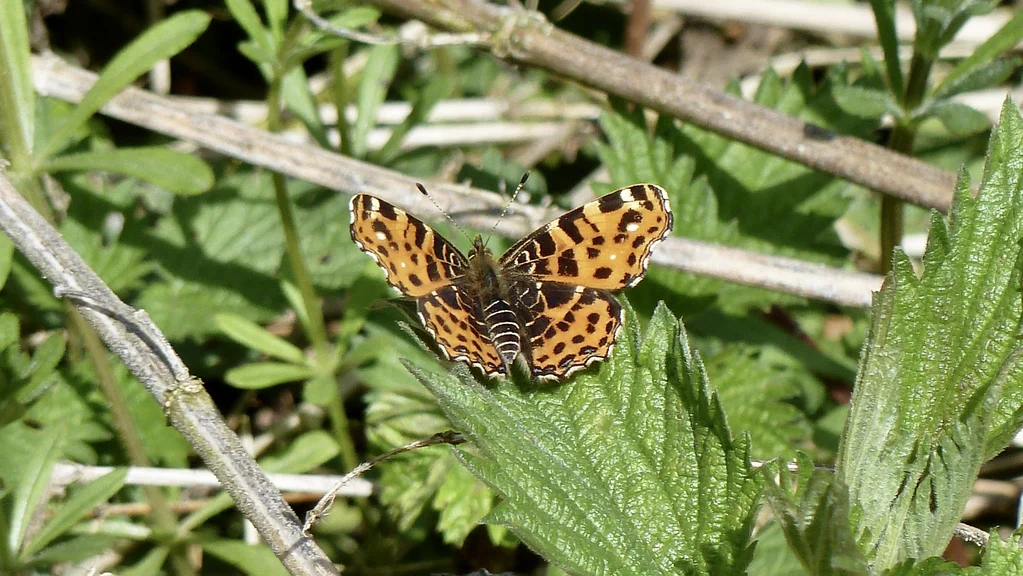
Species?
Araschnia levana
